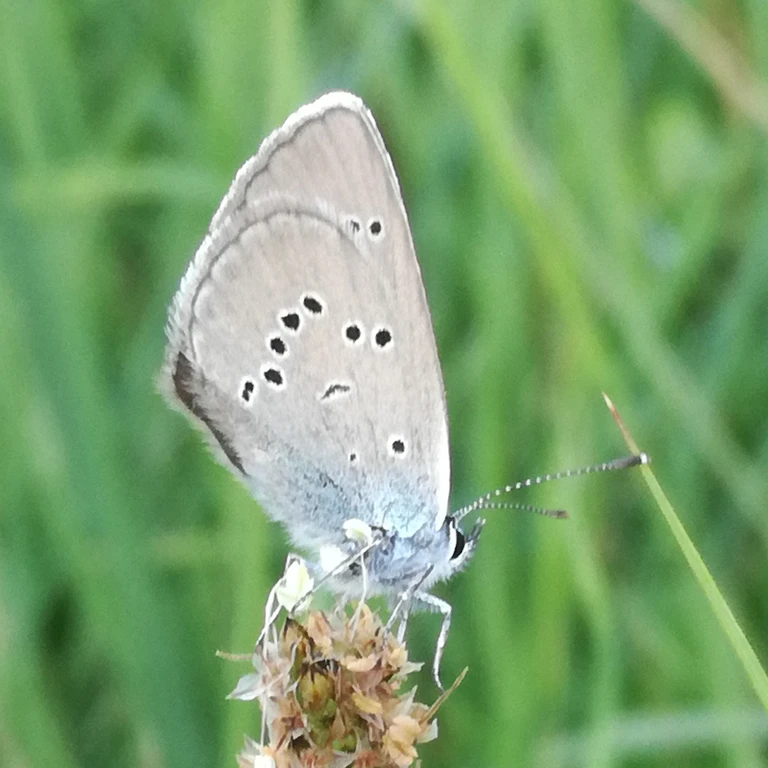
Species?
Cyaniris semiargus
